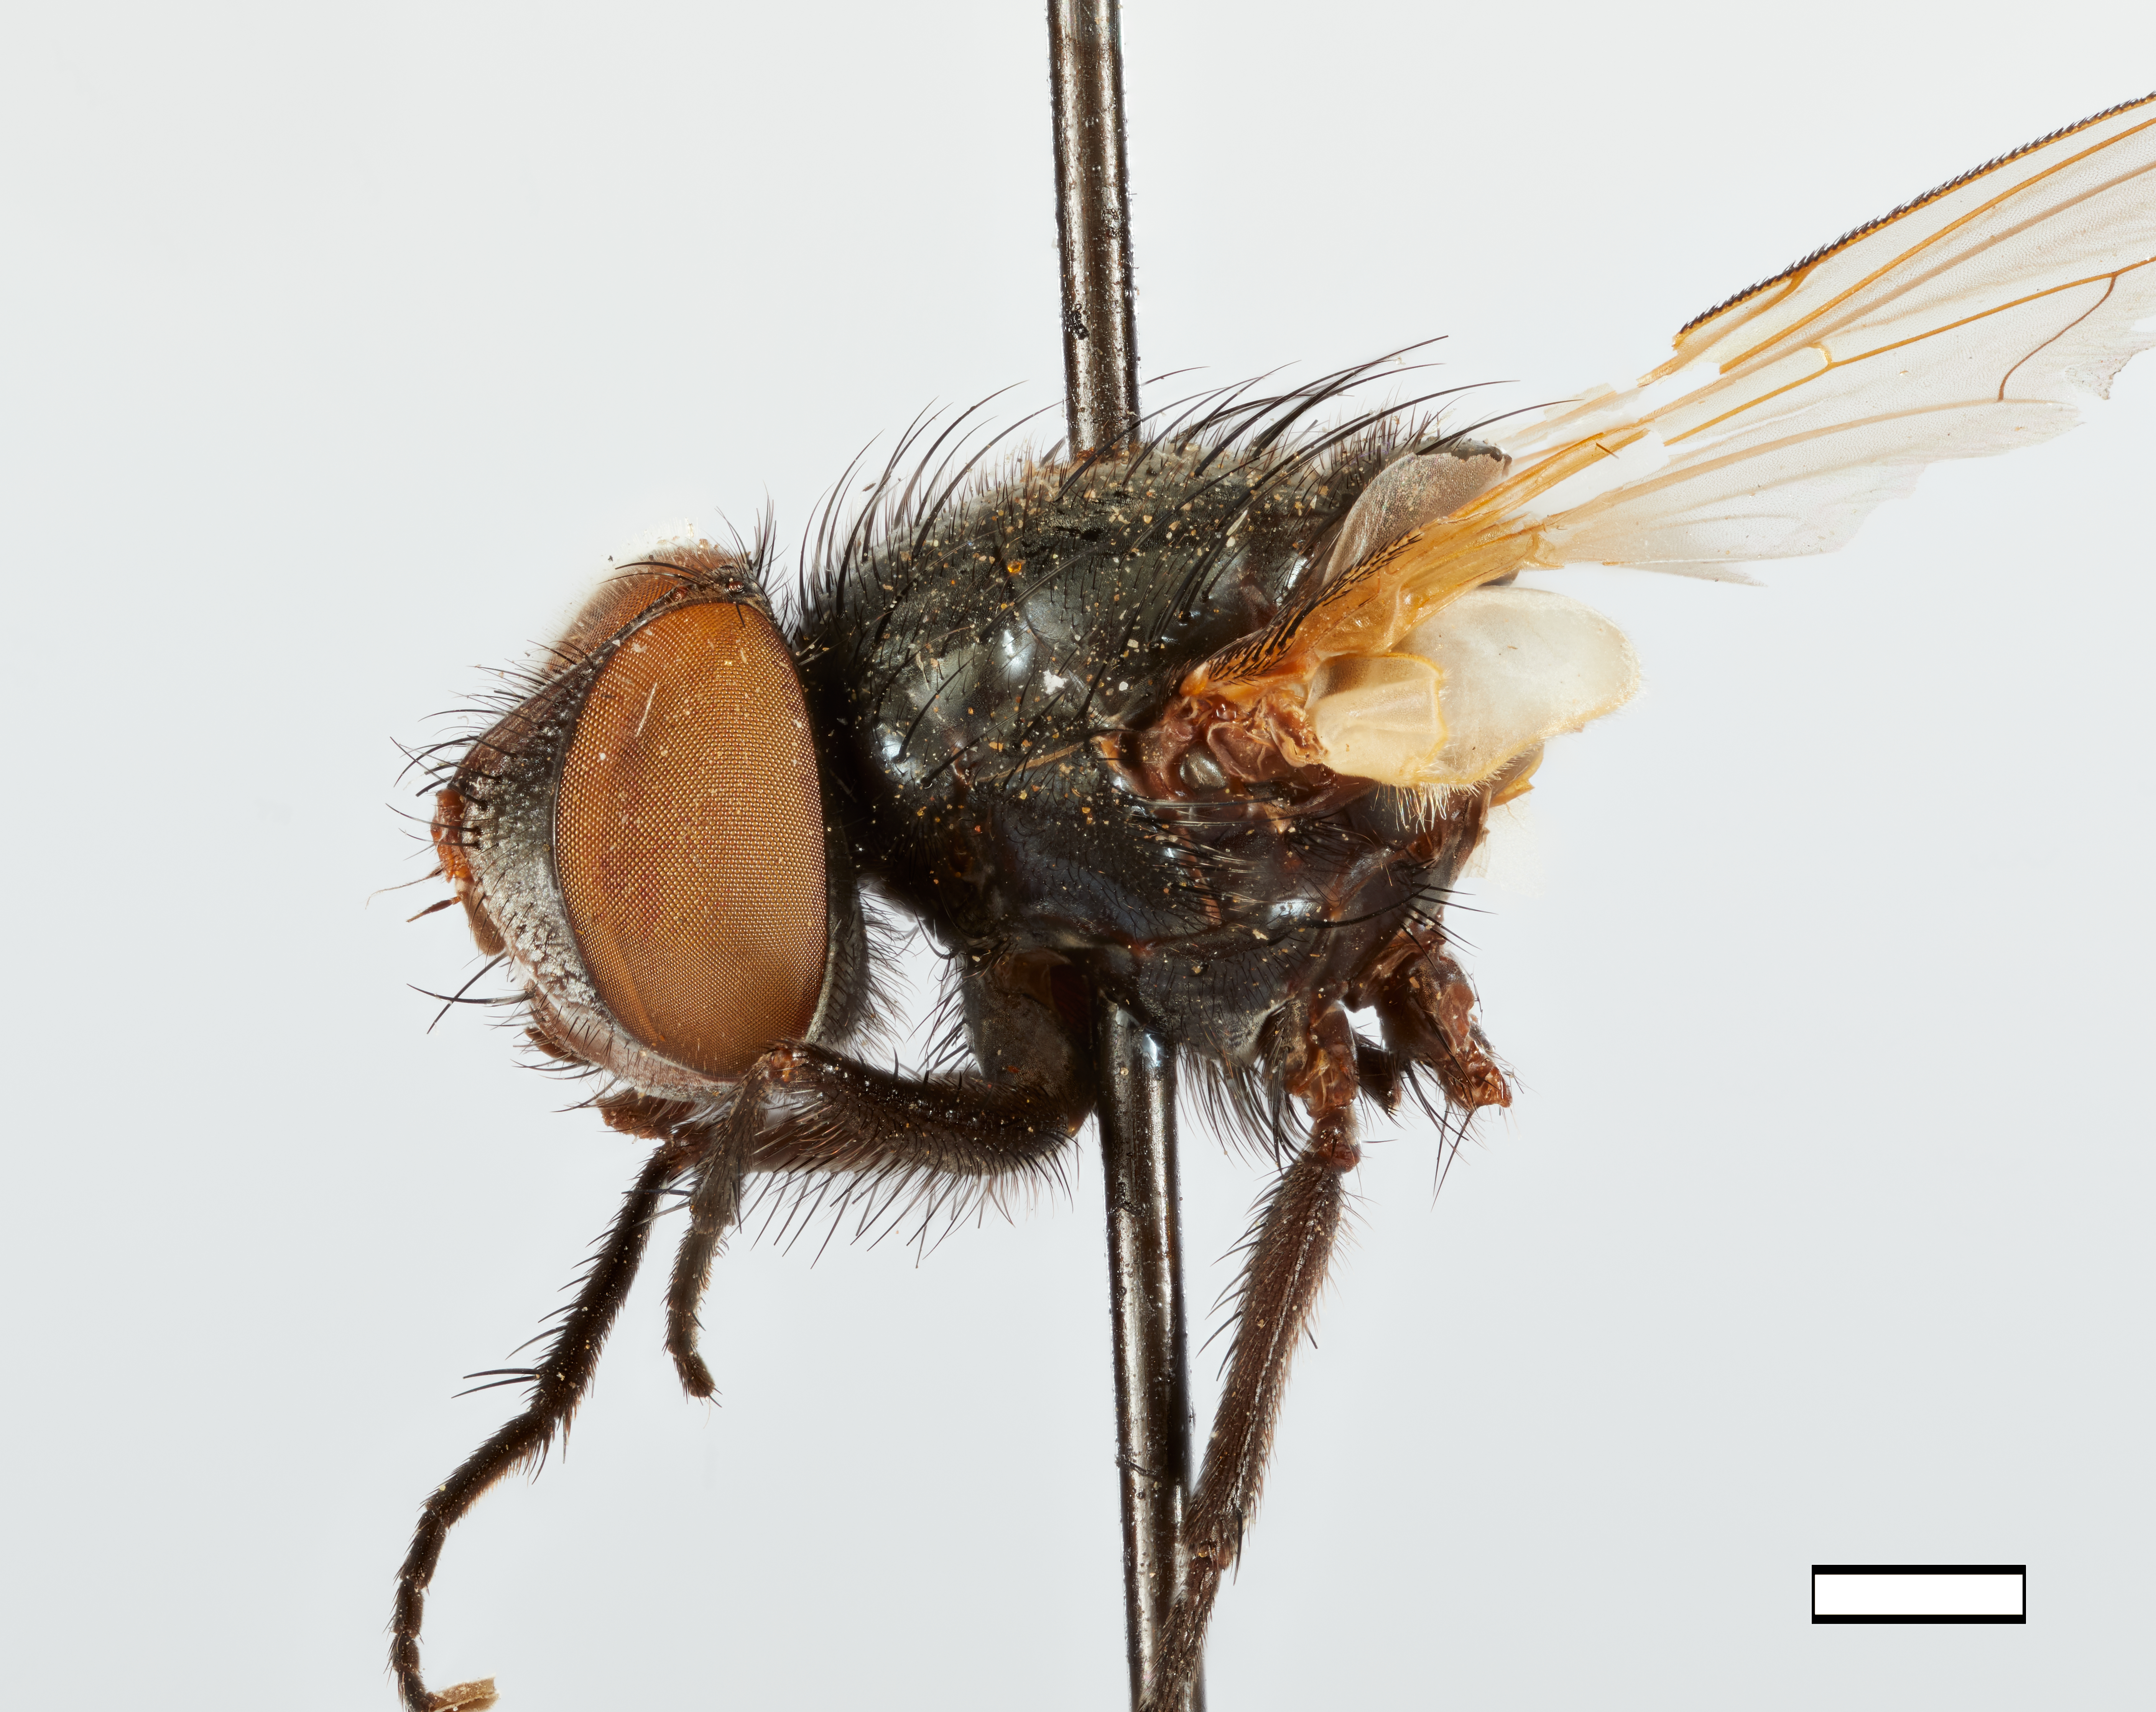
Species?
Ennyomma clistoides
